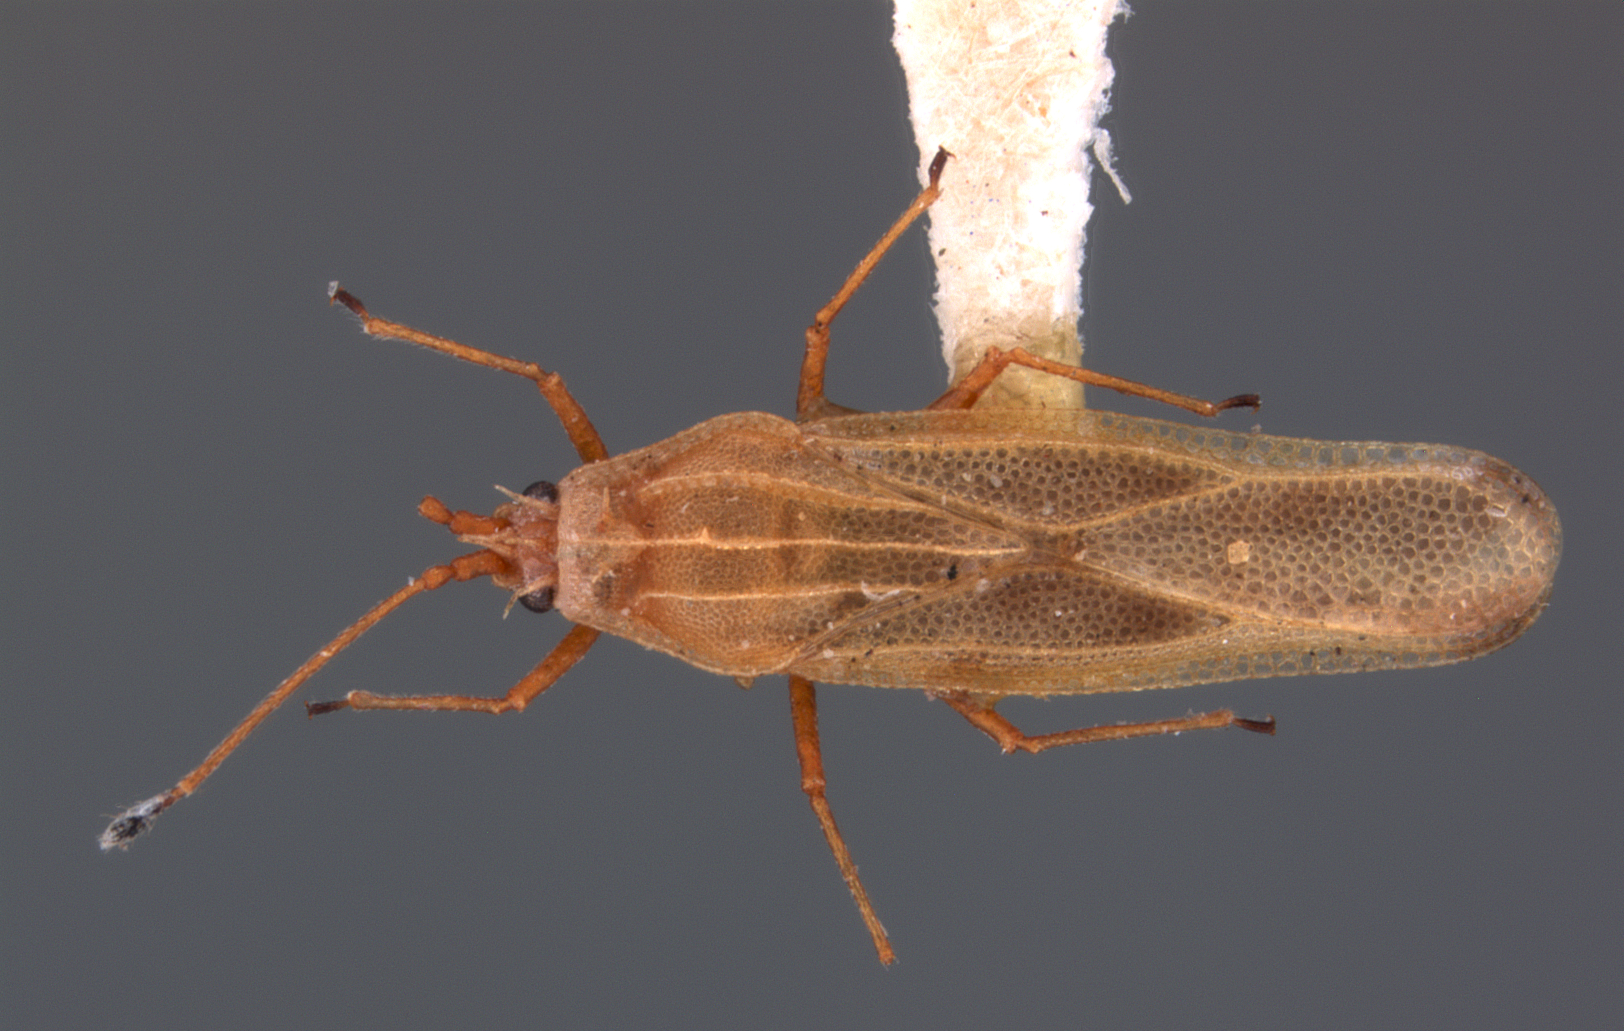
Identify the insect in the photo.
Engynoma immaculata
